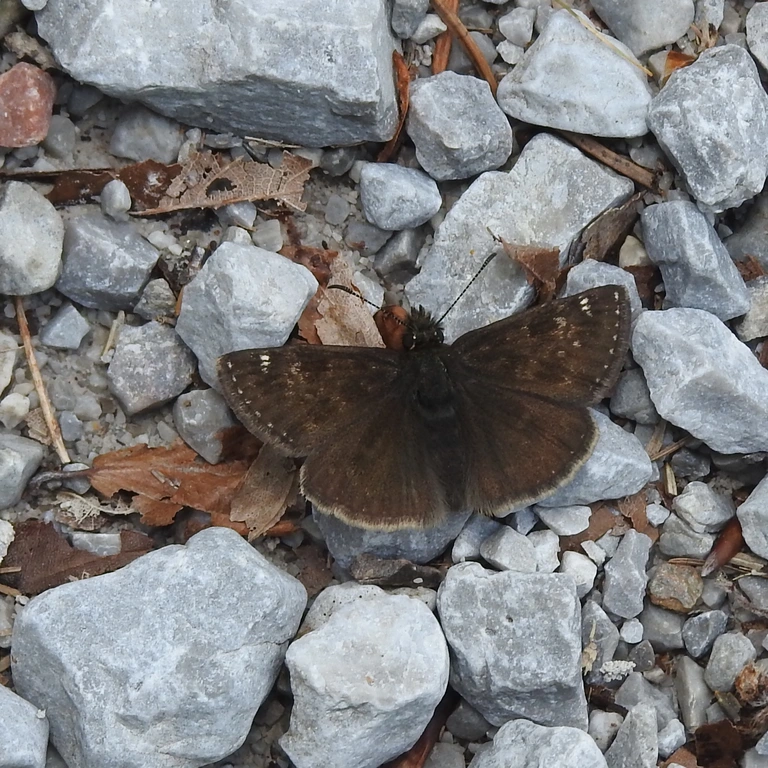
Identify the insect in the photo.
Erynnis tages
